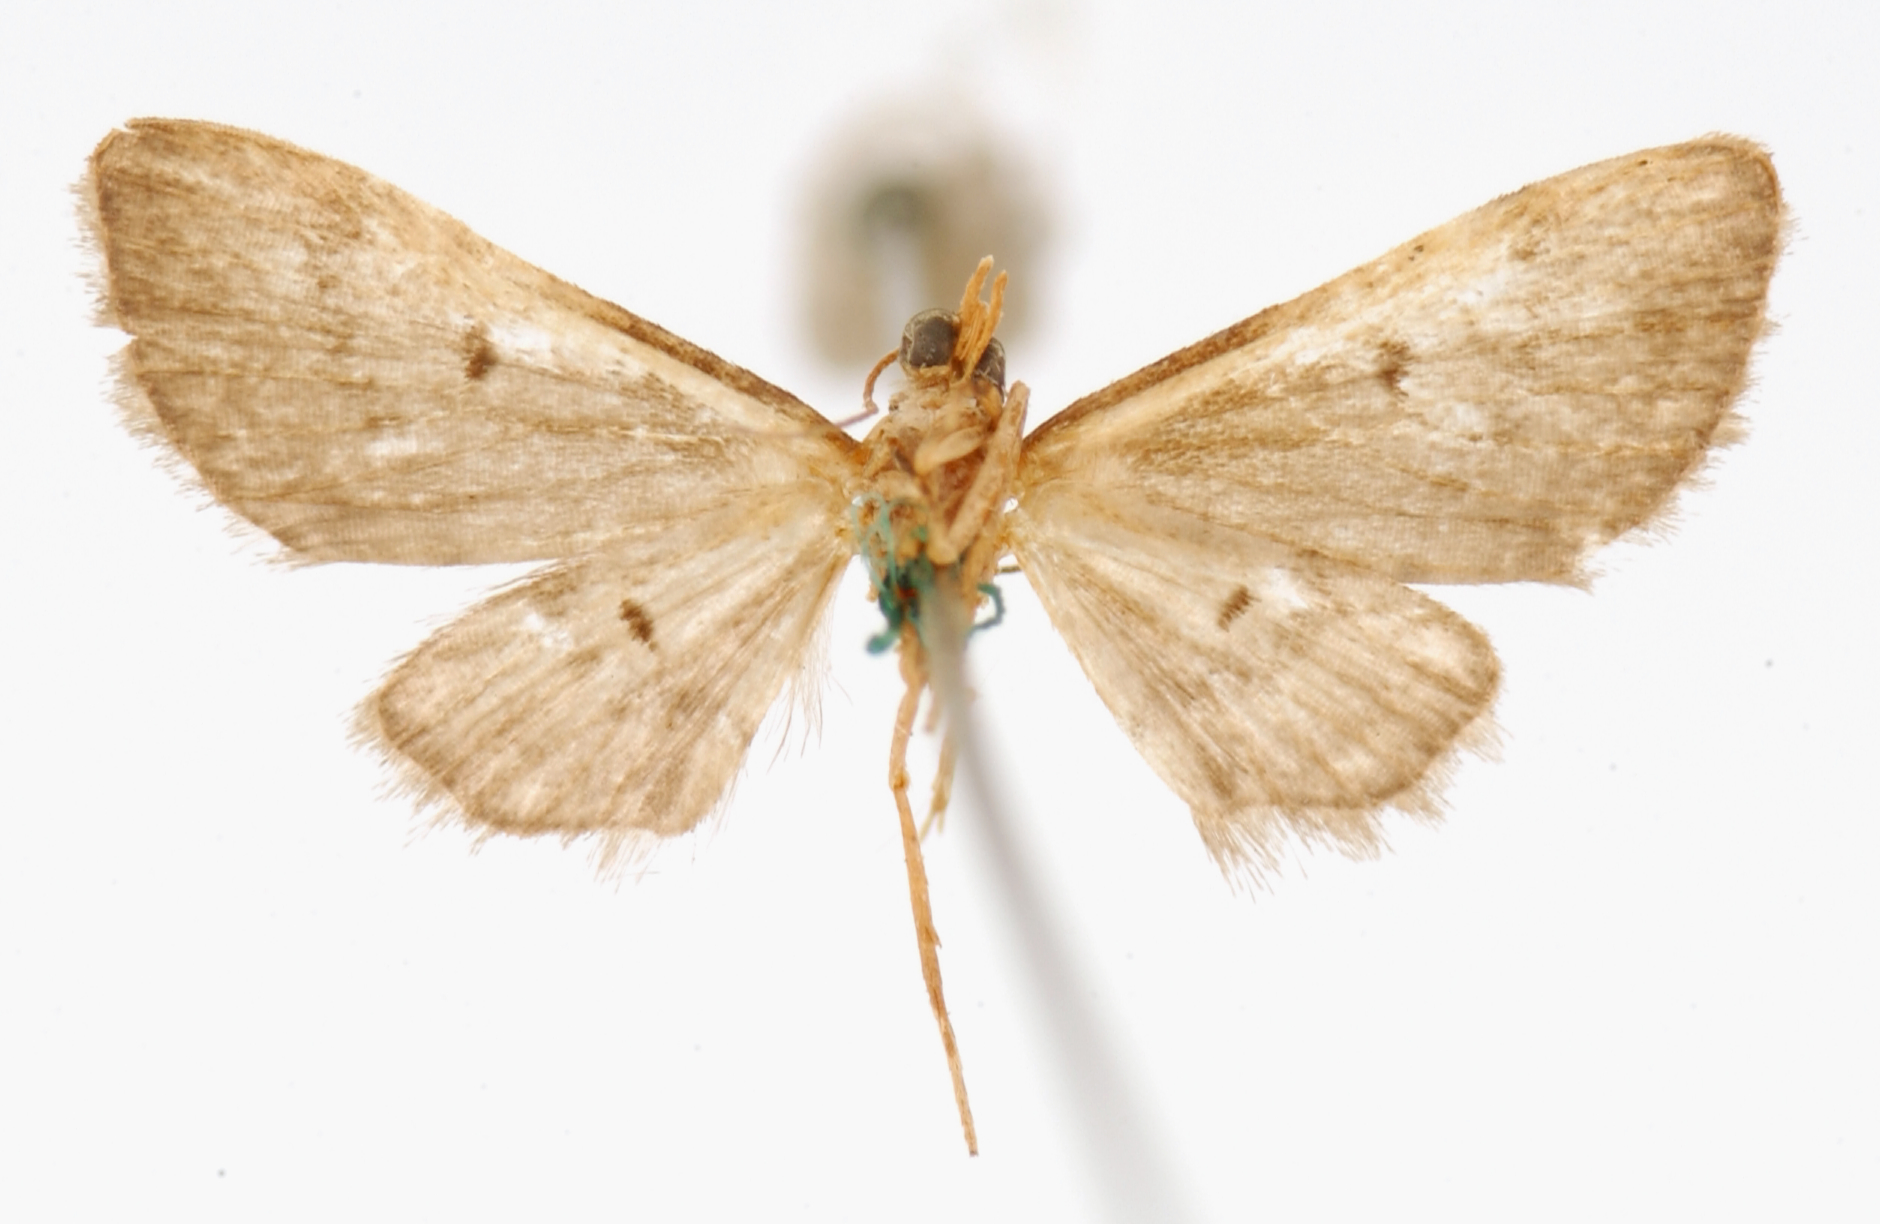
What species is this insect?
Tephroclystia discipuncta
